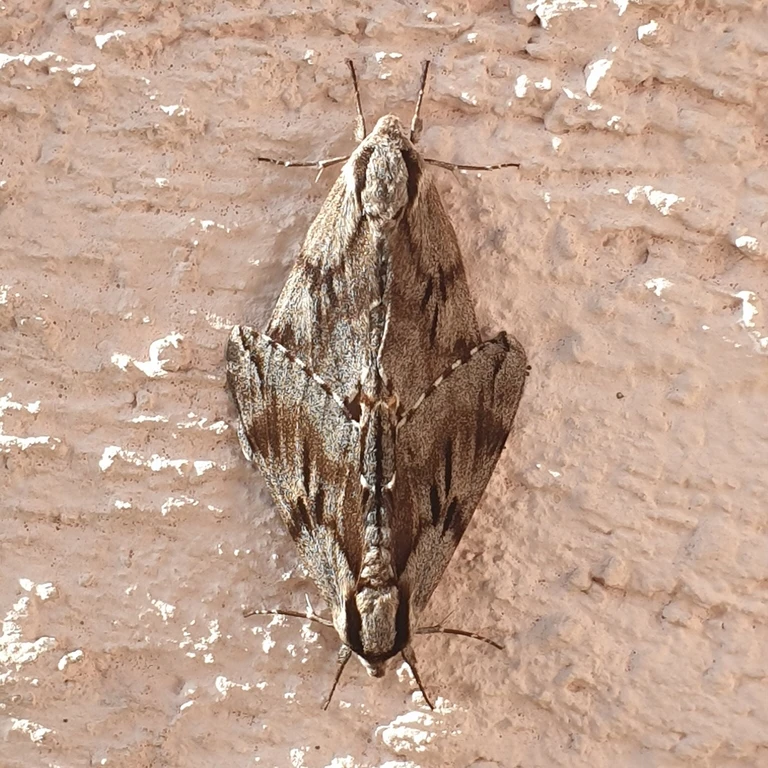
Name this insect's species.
Sphinx pinastri
